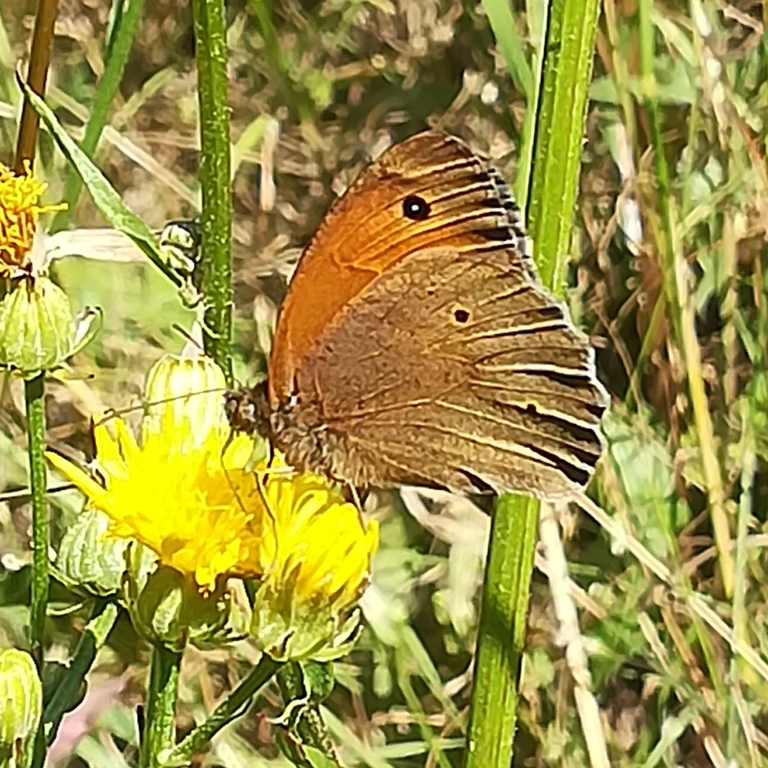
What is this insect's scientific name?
Maniola jurtina
